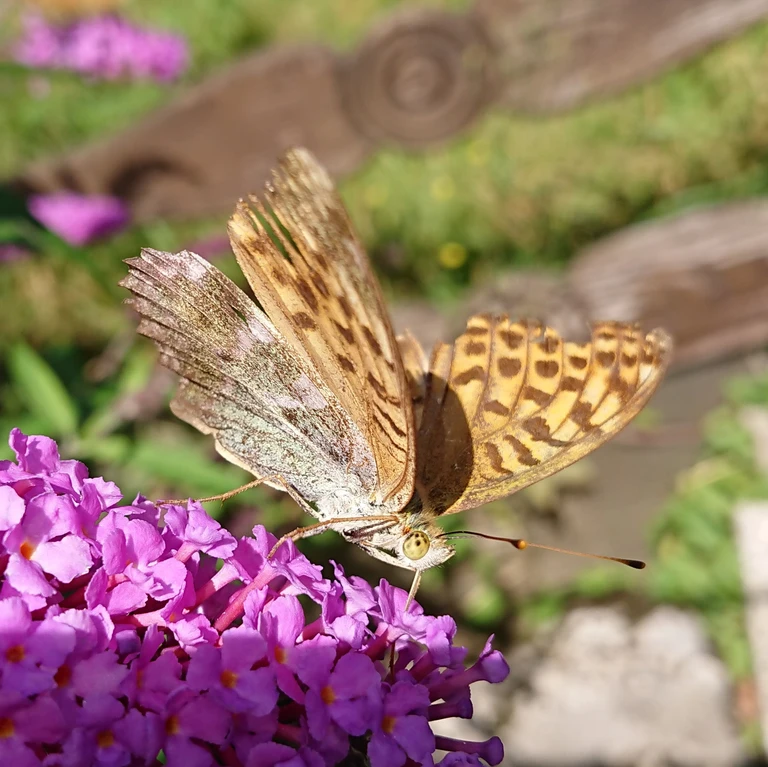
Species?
Argynnis paphia
